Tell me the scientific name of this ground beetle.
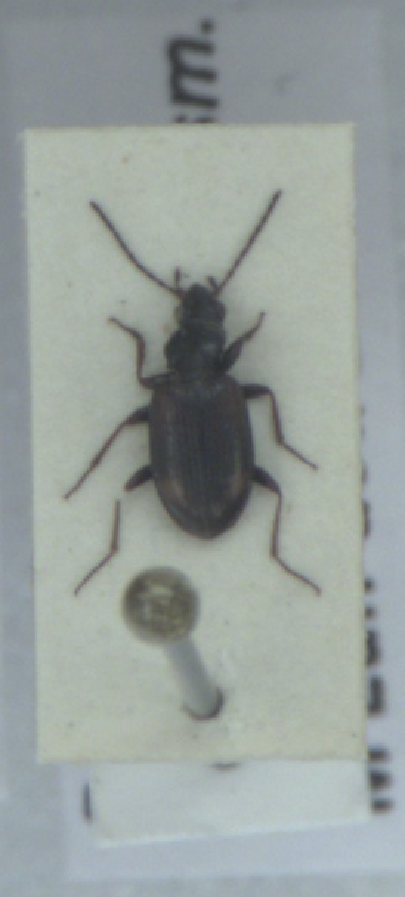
Bembidion bruxellense
